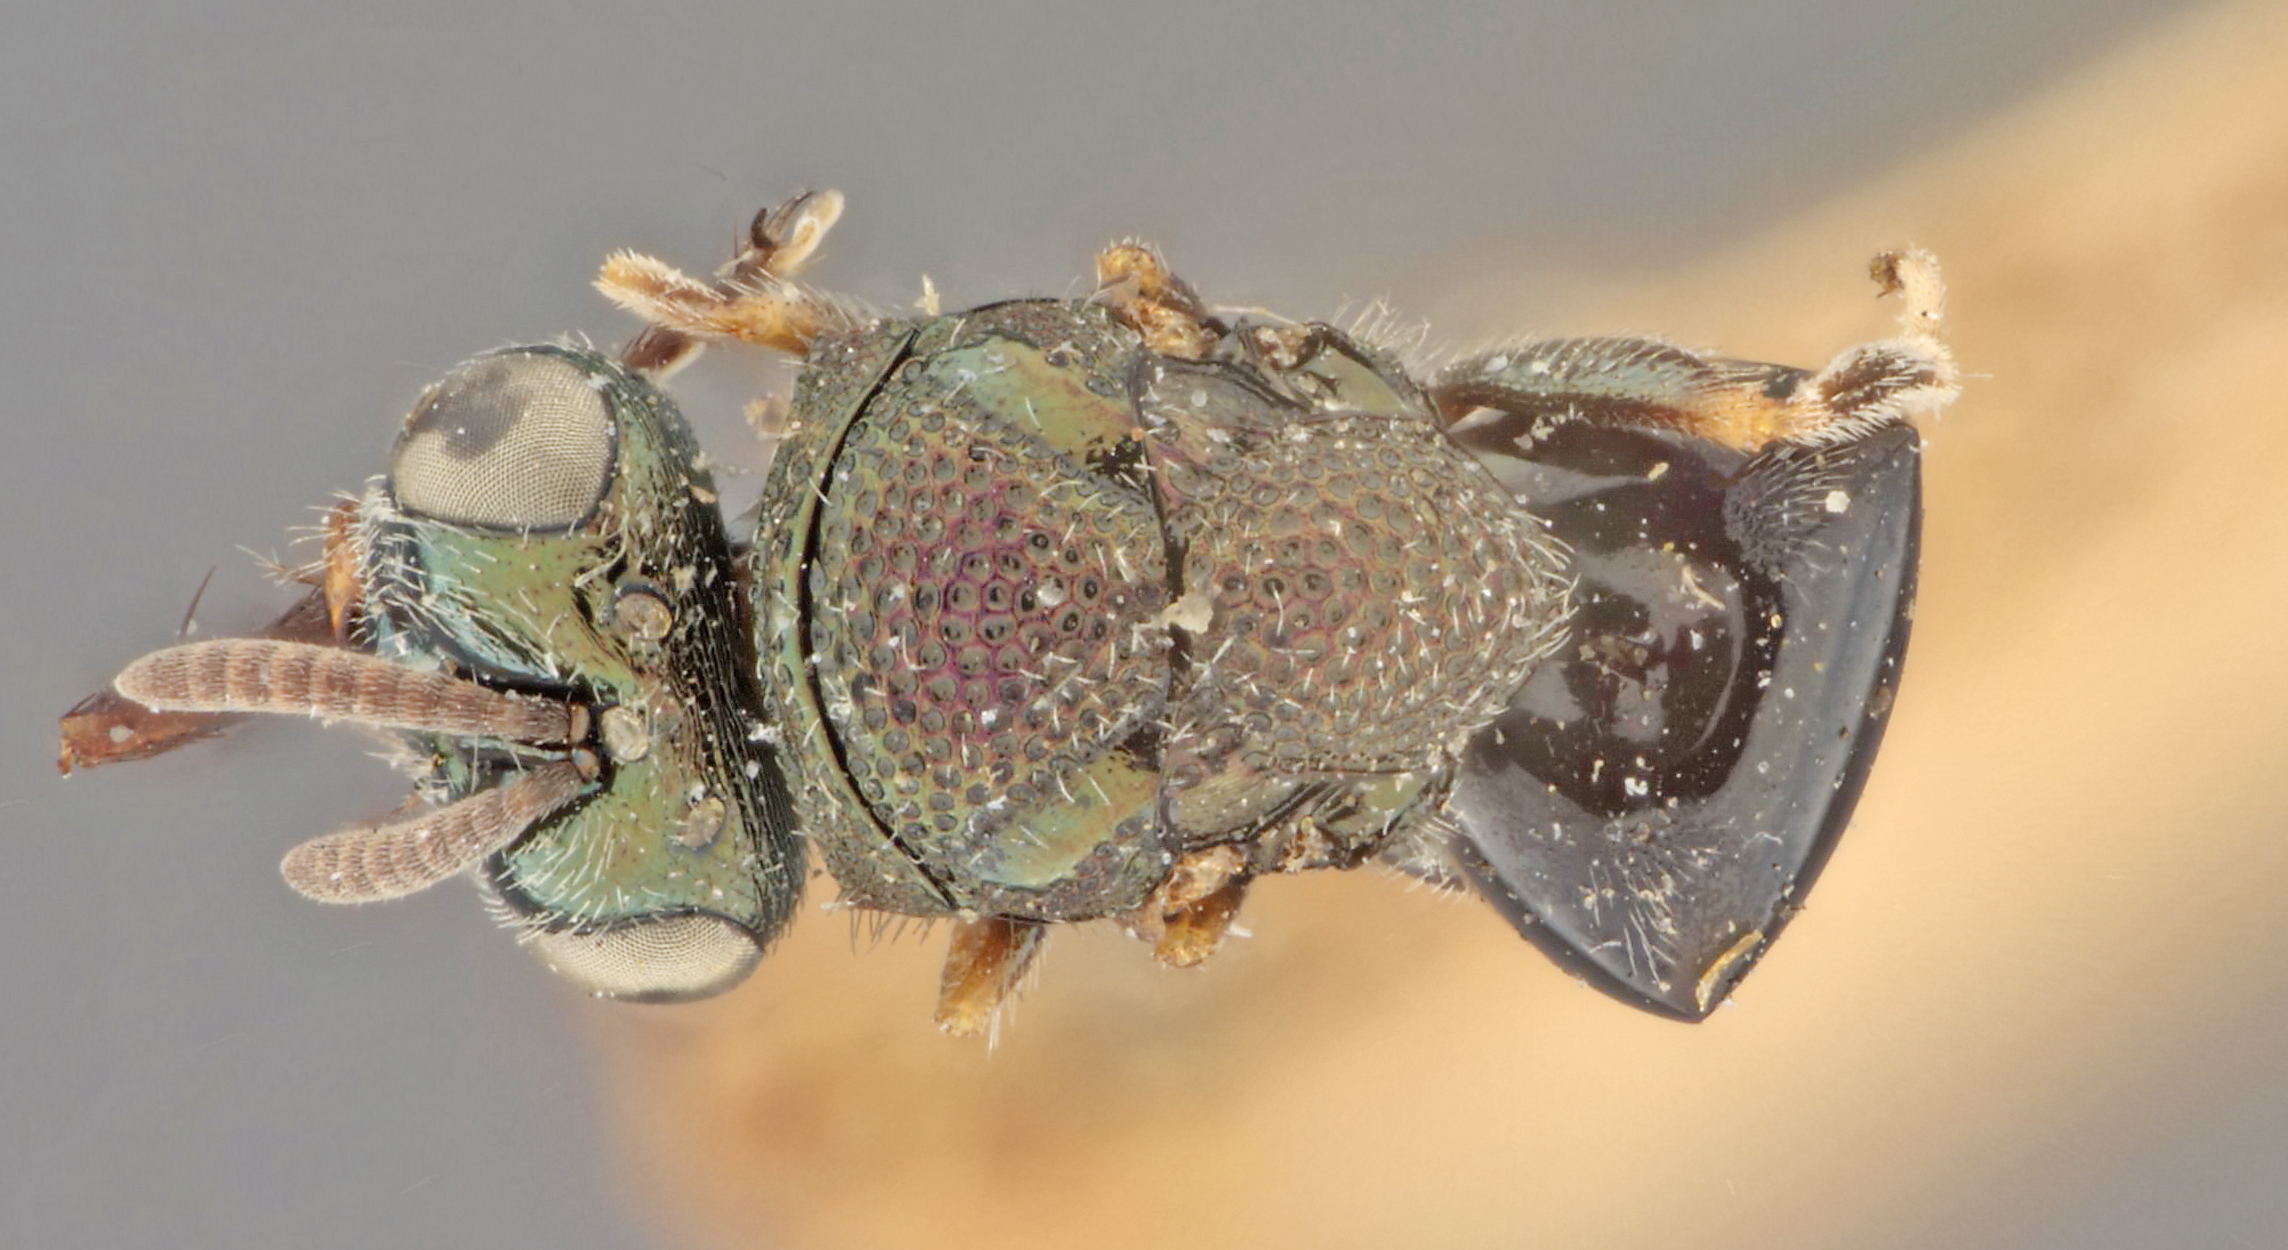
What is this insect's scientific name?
Perilampus gahani
